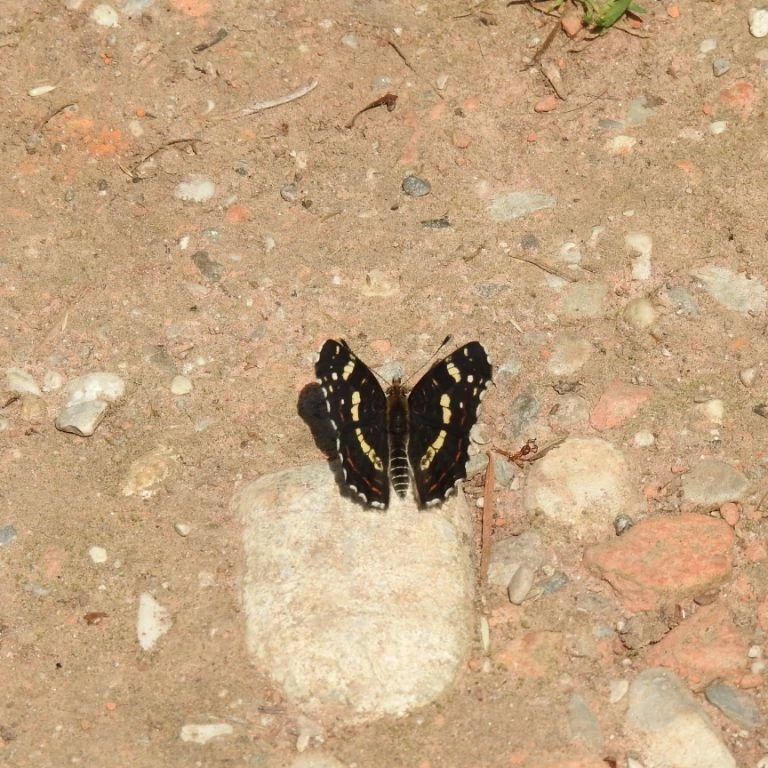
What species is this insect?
Araschnia levana
